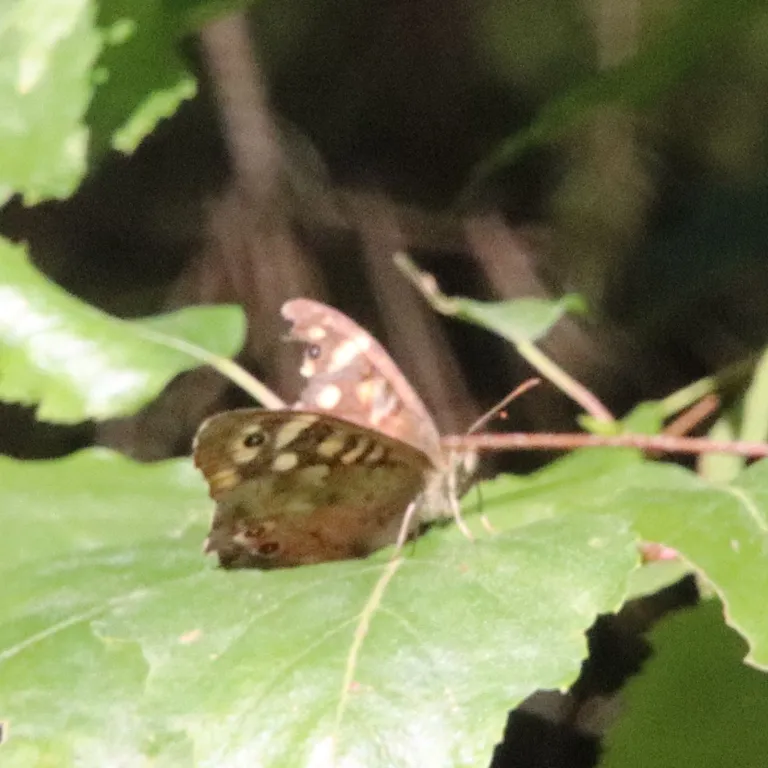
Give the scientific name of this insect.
Pararge aegeria
